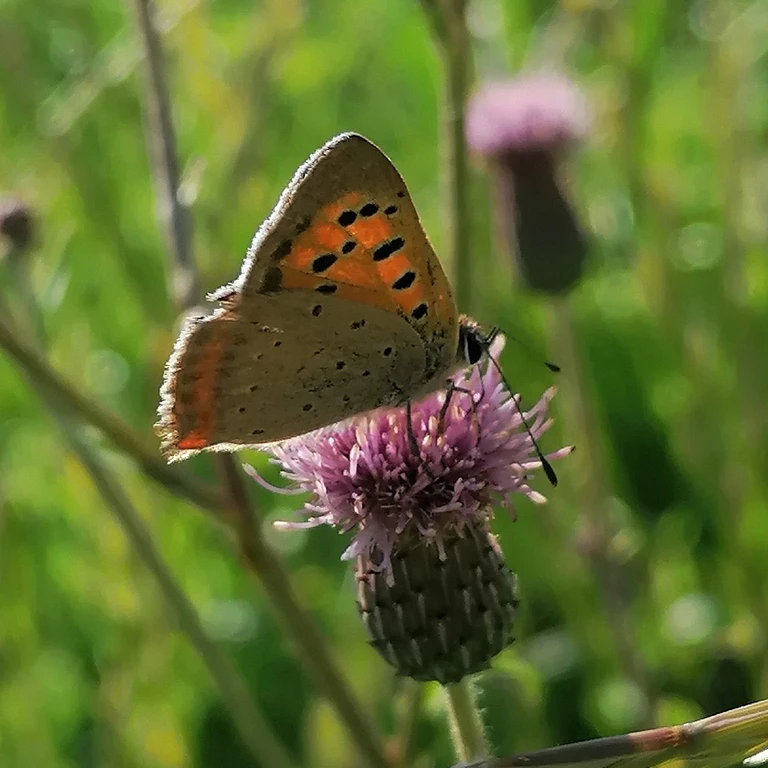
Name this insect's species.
Lycaena phlaeas
